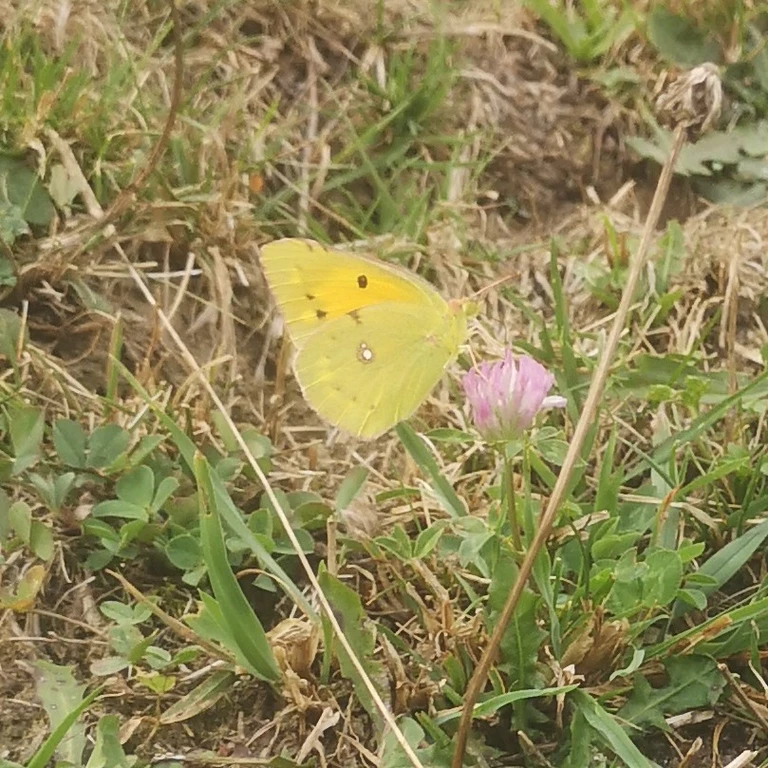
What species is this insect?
Colias croceus
